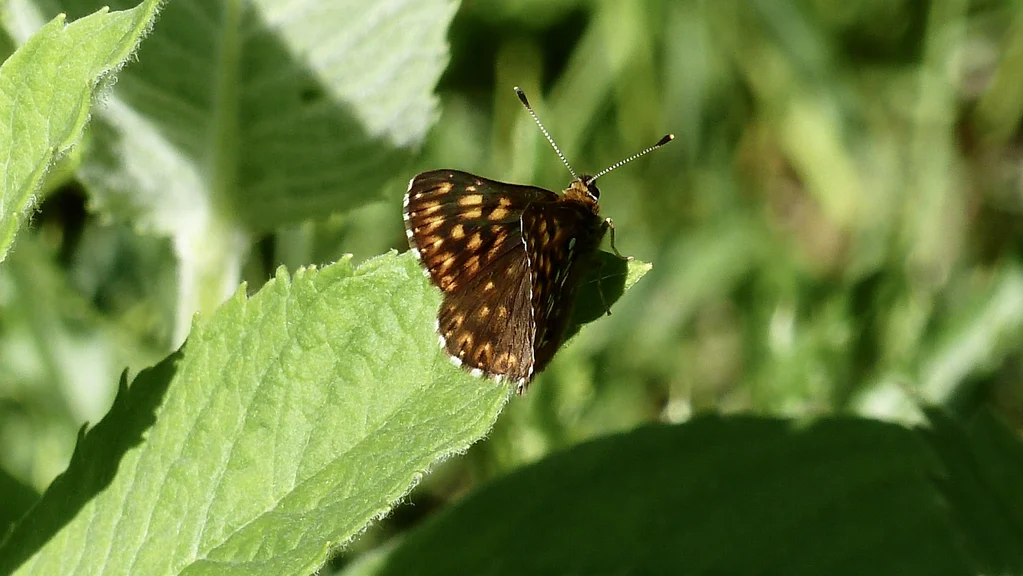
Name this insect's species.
Hamearis lucina
